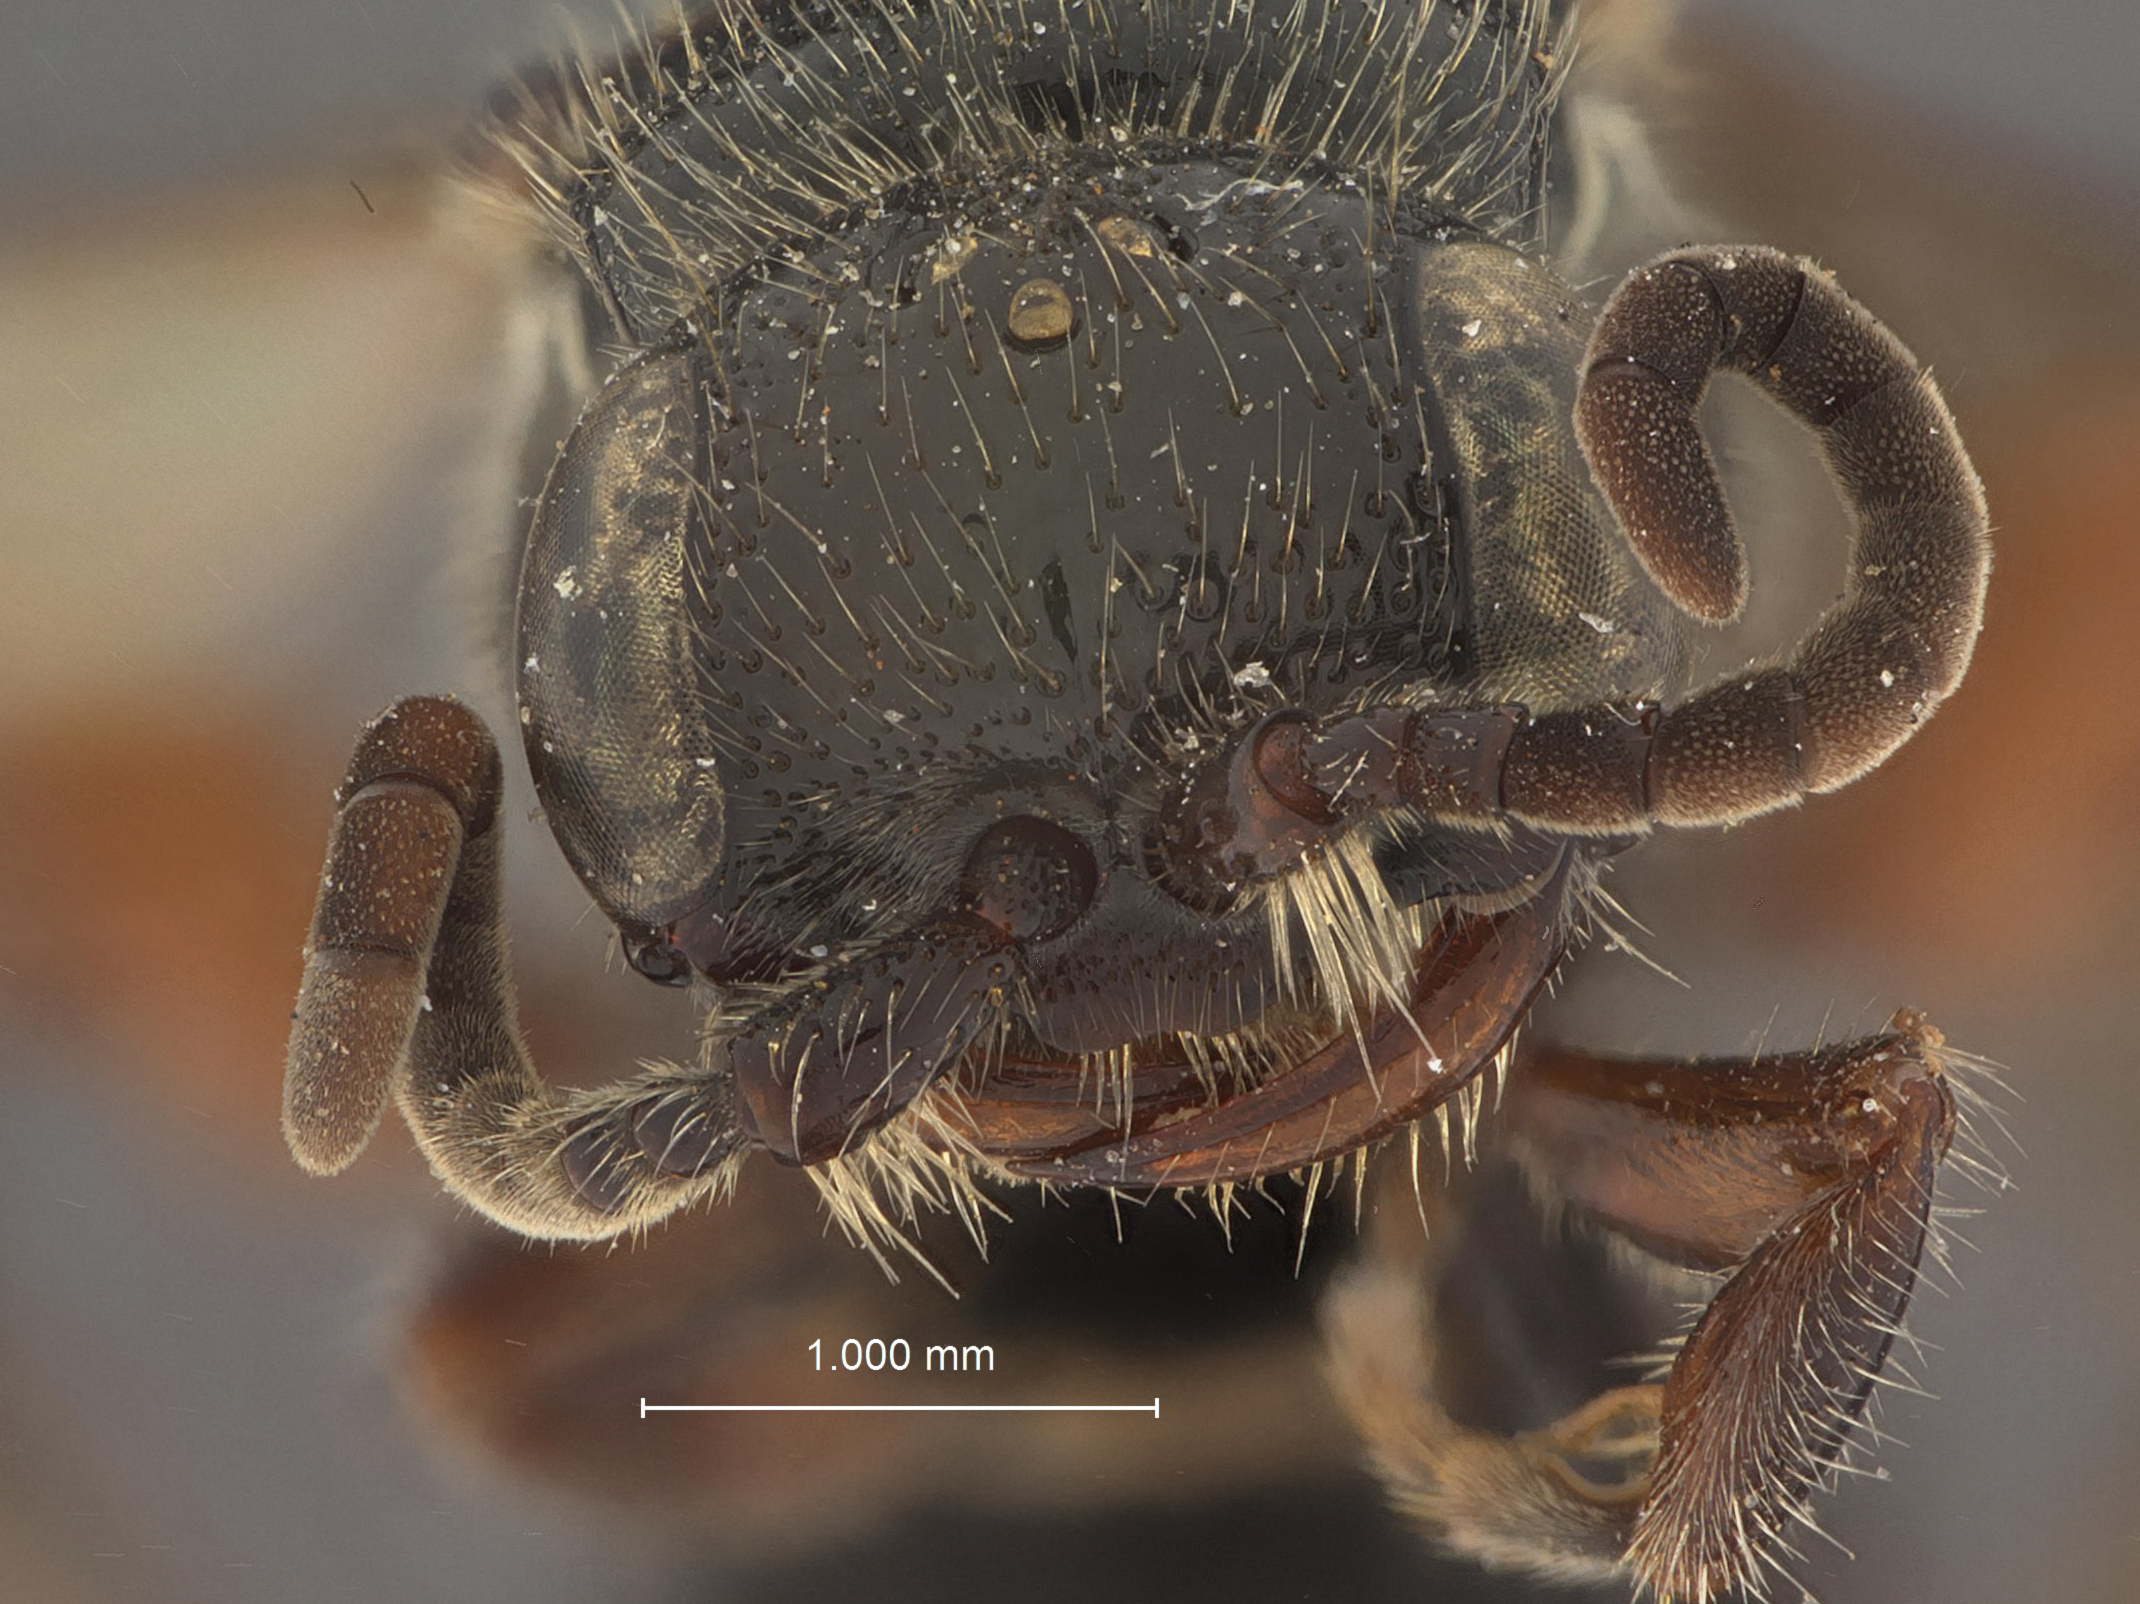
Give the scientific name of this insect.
Tiphia pigmentata
